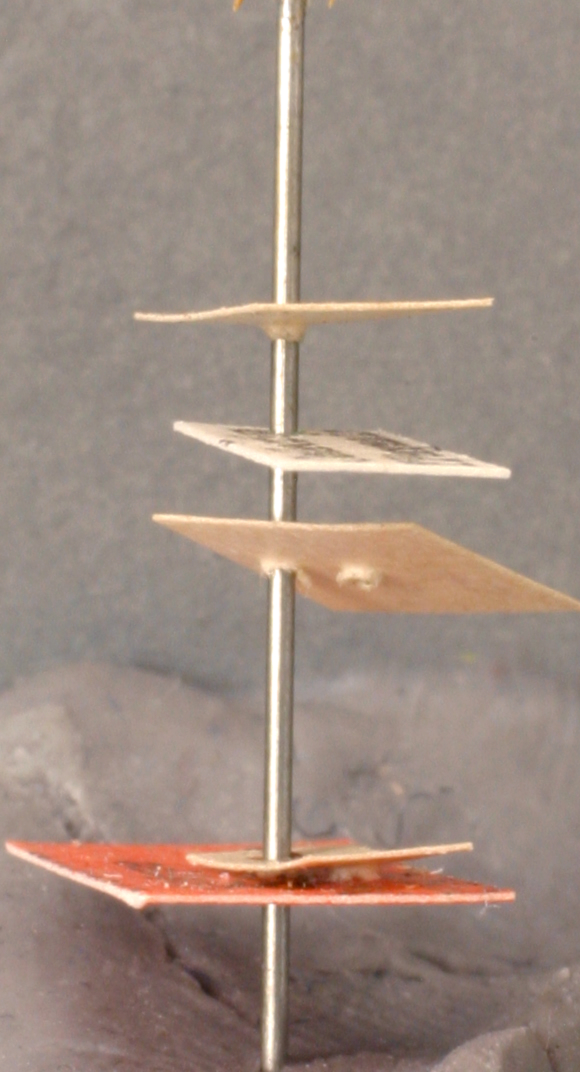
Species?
Cyphomyrmex foxi
